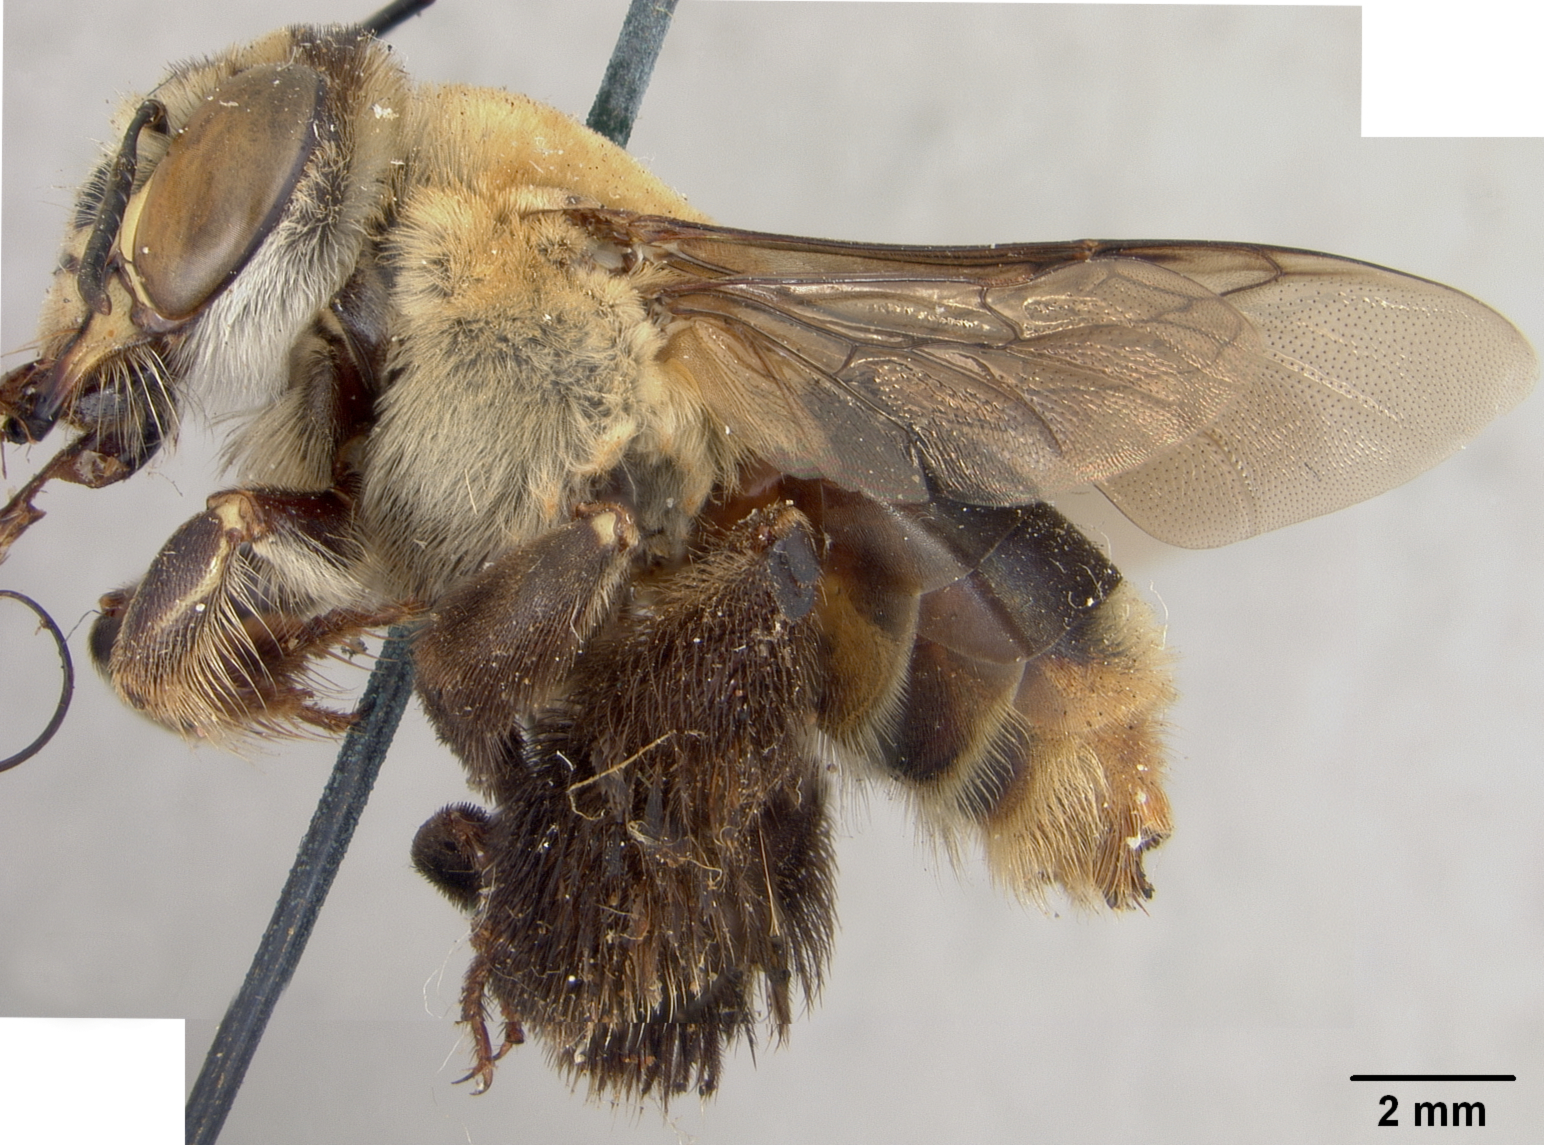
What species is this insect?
Centris poecila
